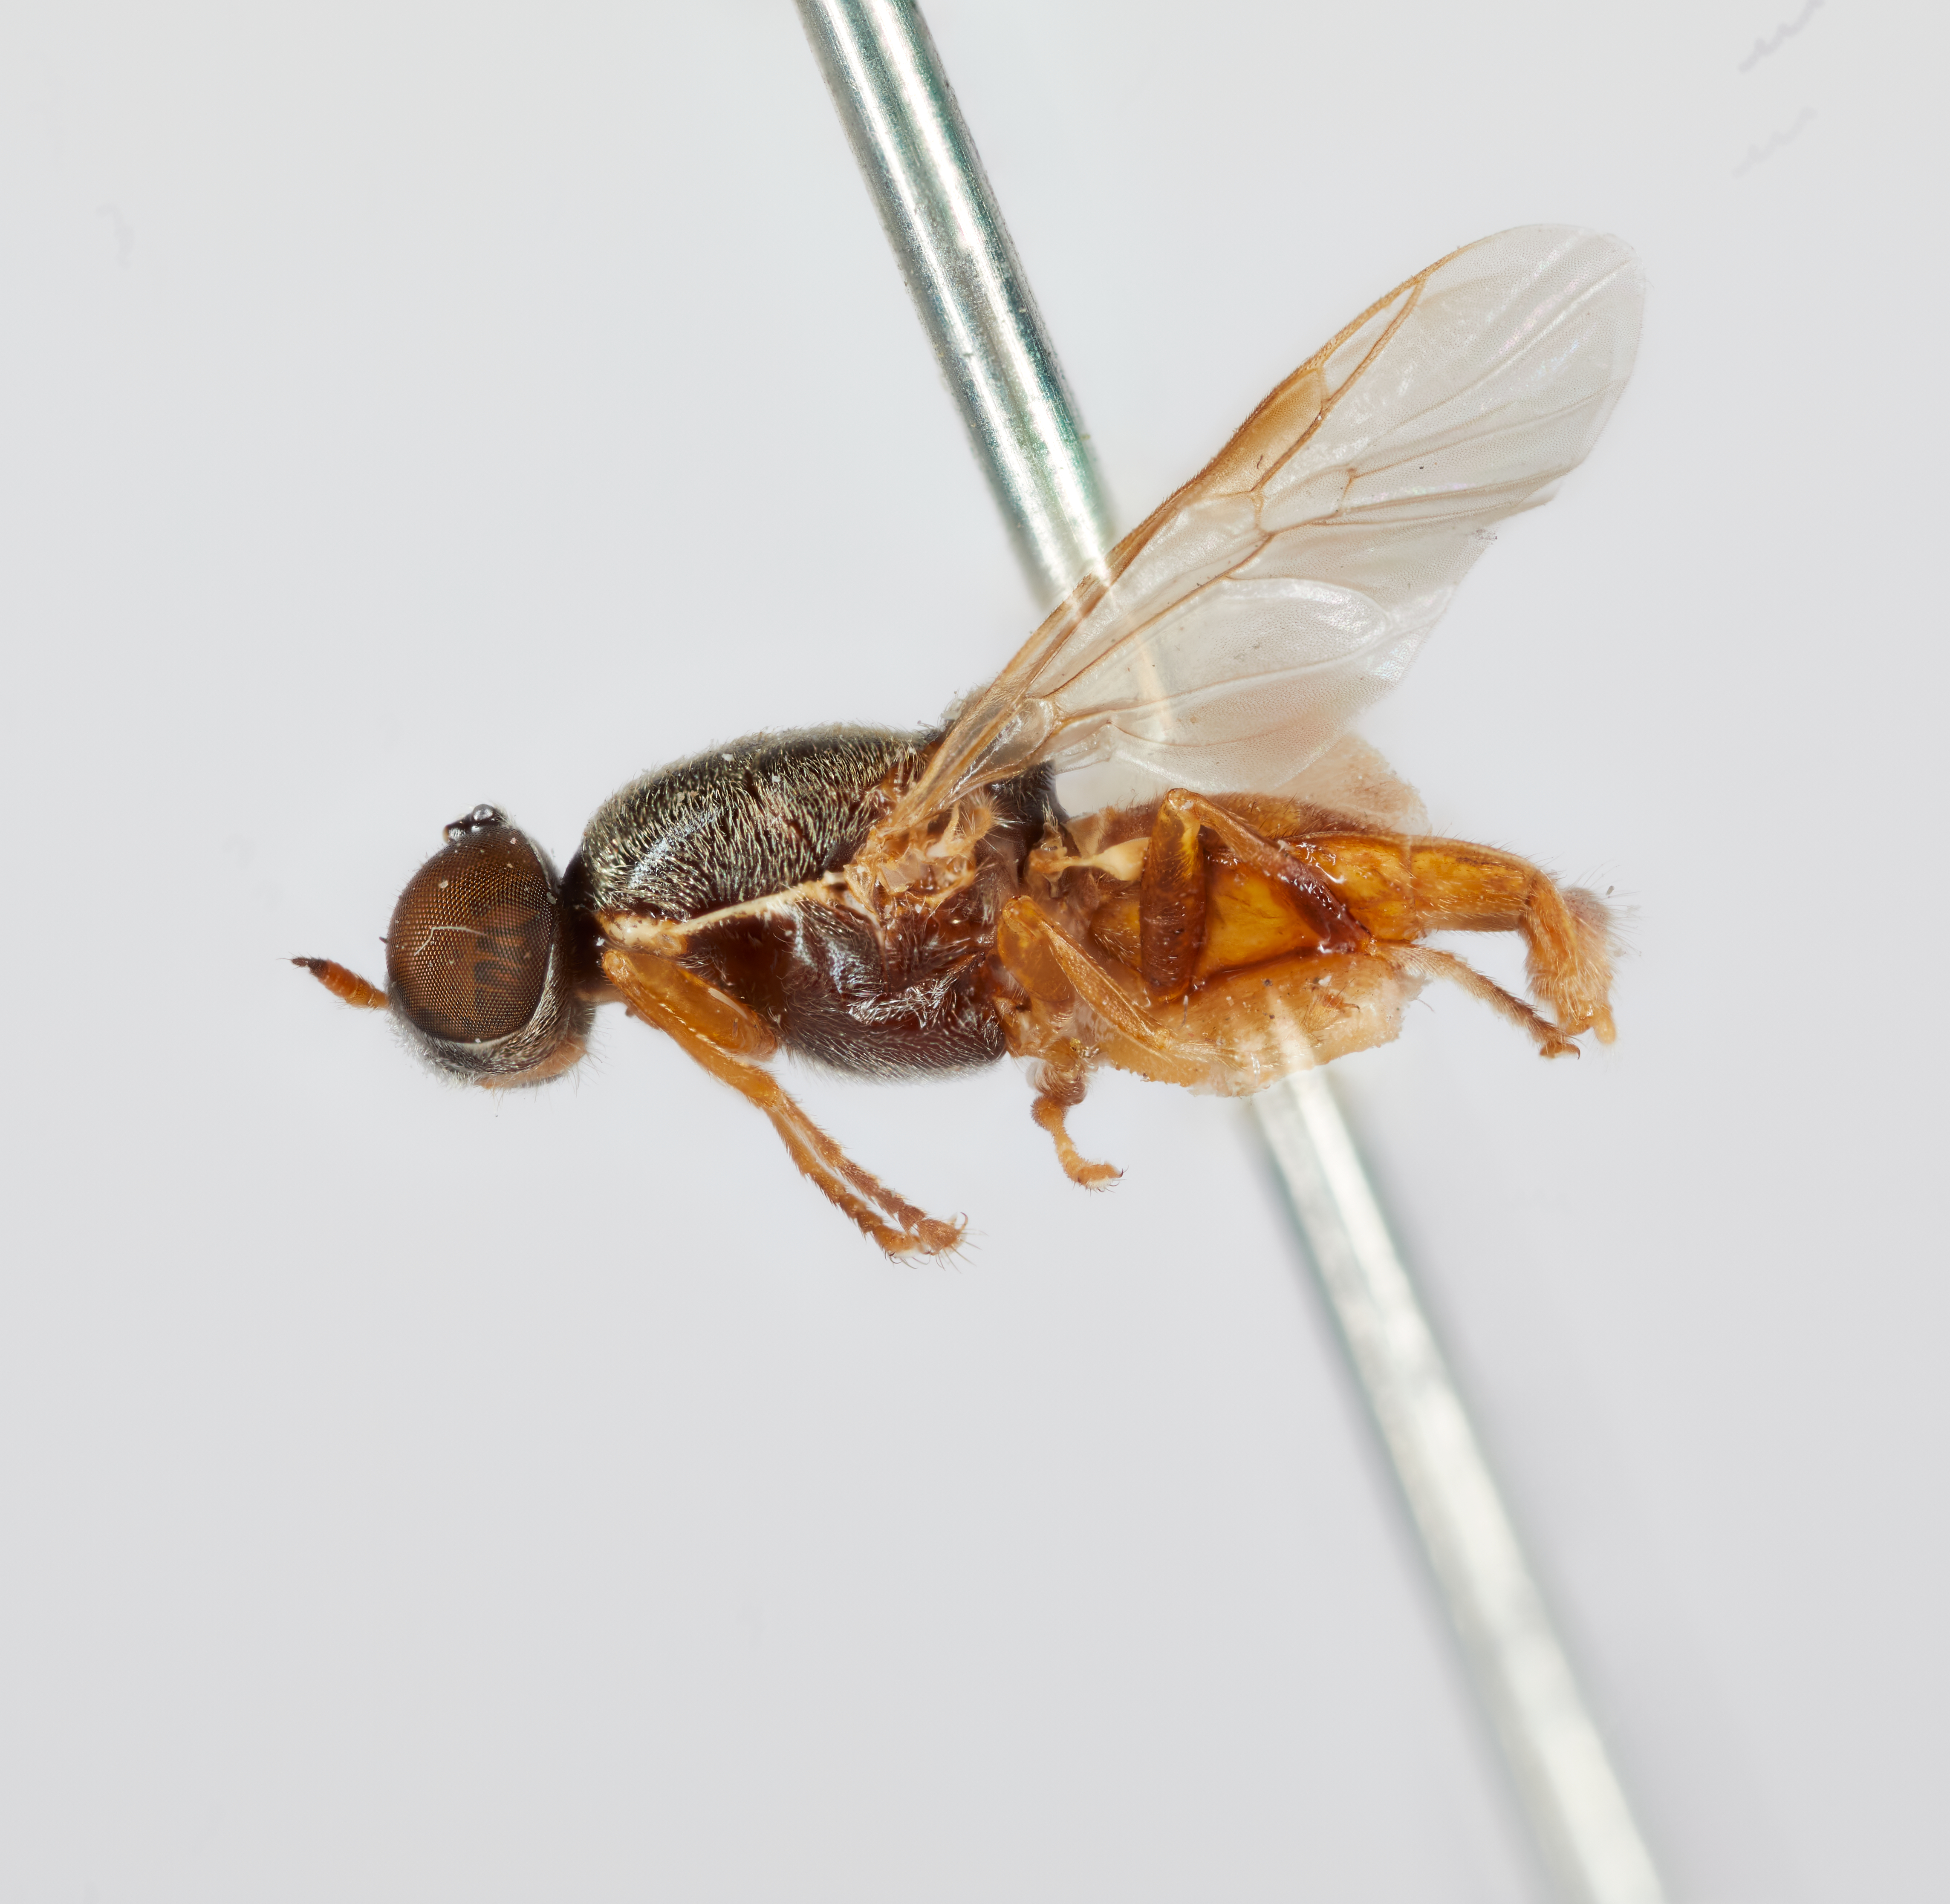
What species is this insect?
Euryneurasoma slossonae
